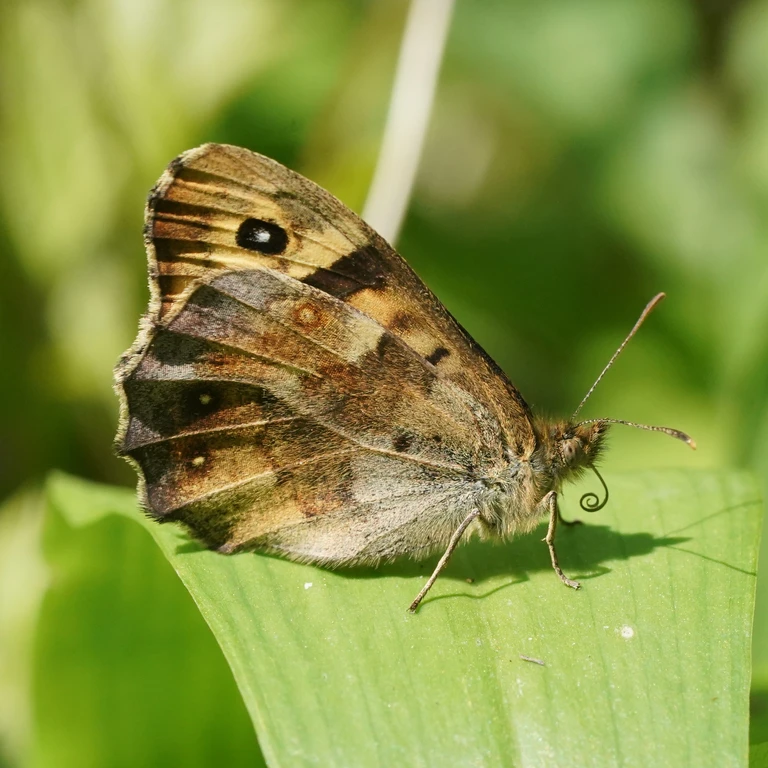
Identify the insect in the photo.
Pararge aegeria
